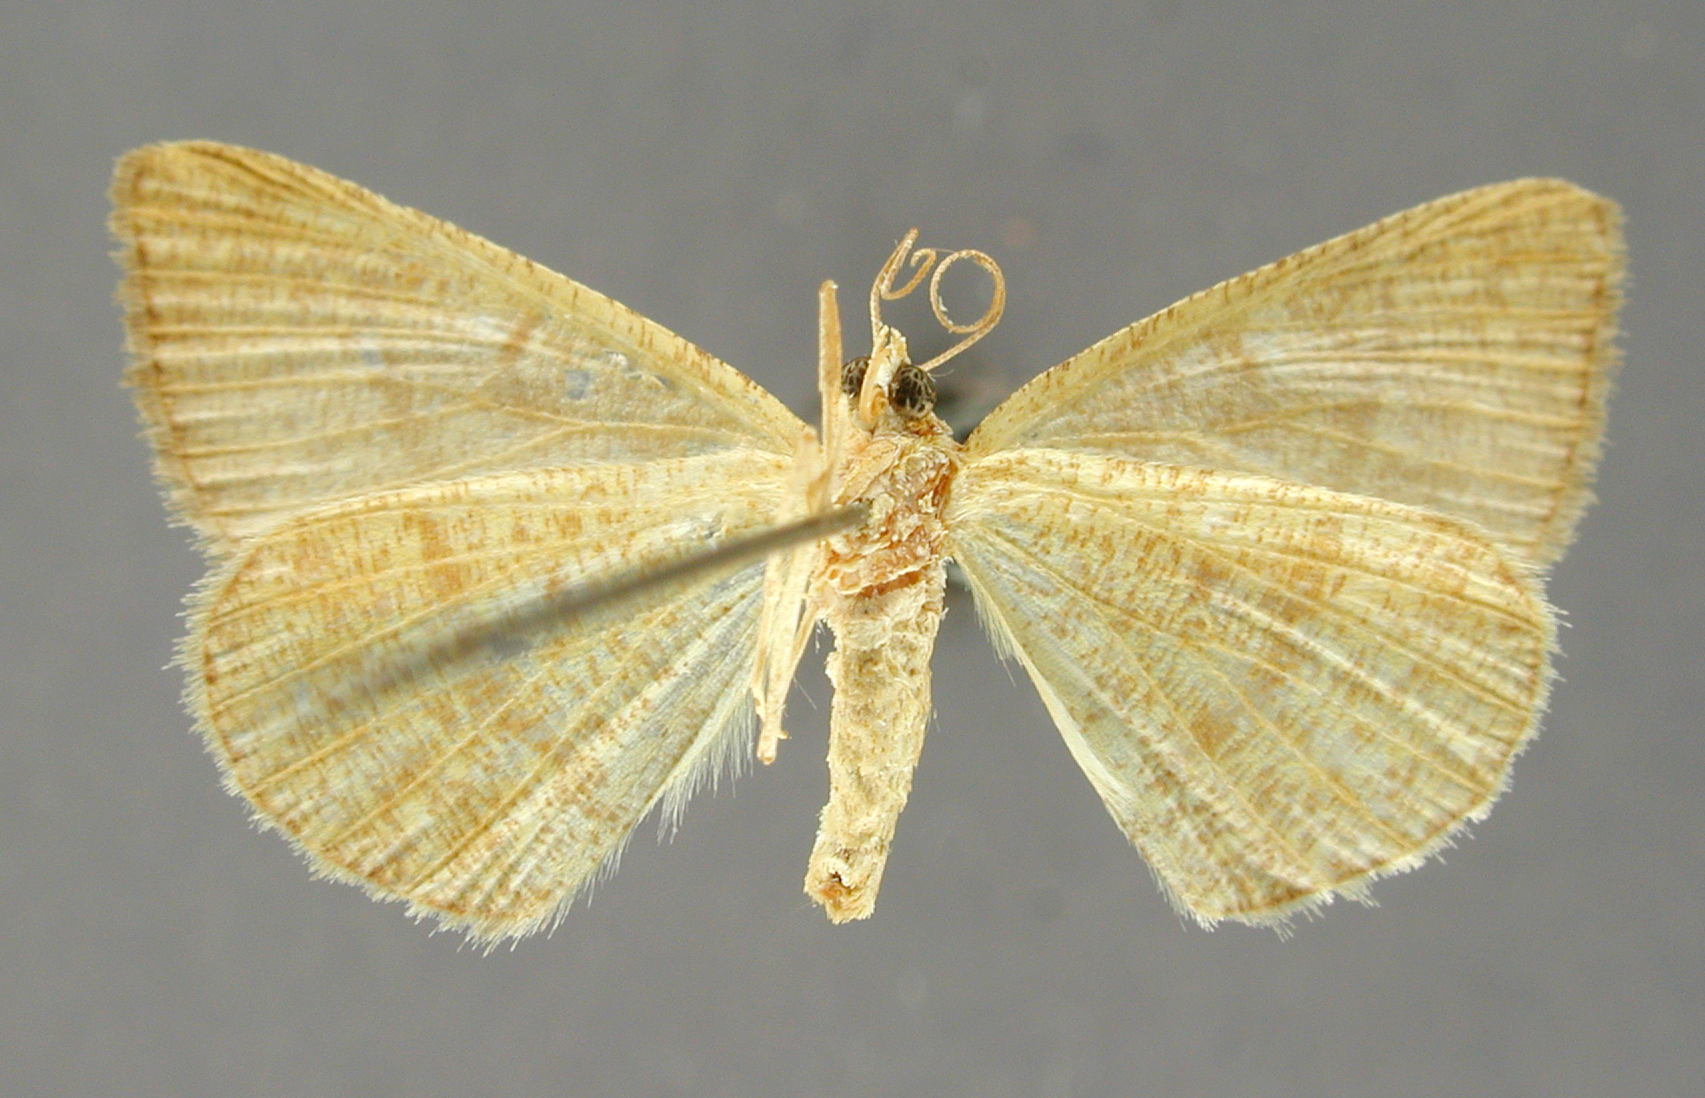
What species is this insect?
Tephrinopsis lineata
